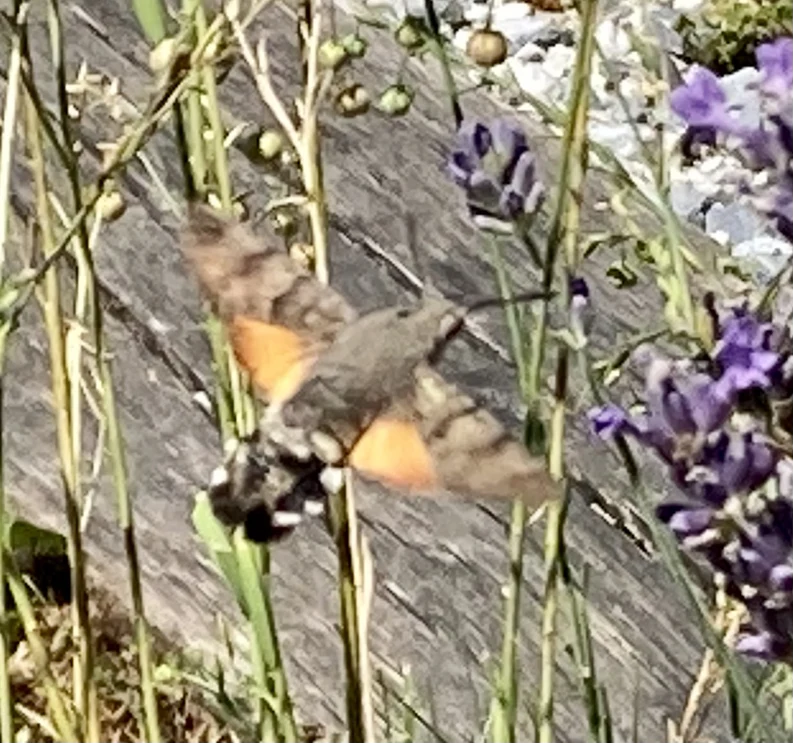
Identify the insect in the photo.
Macroglossum stellatarum
